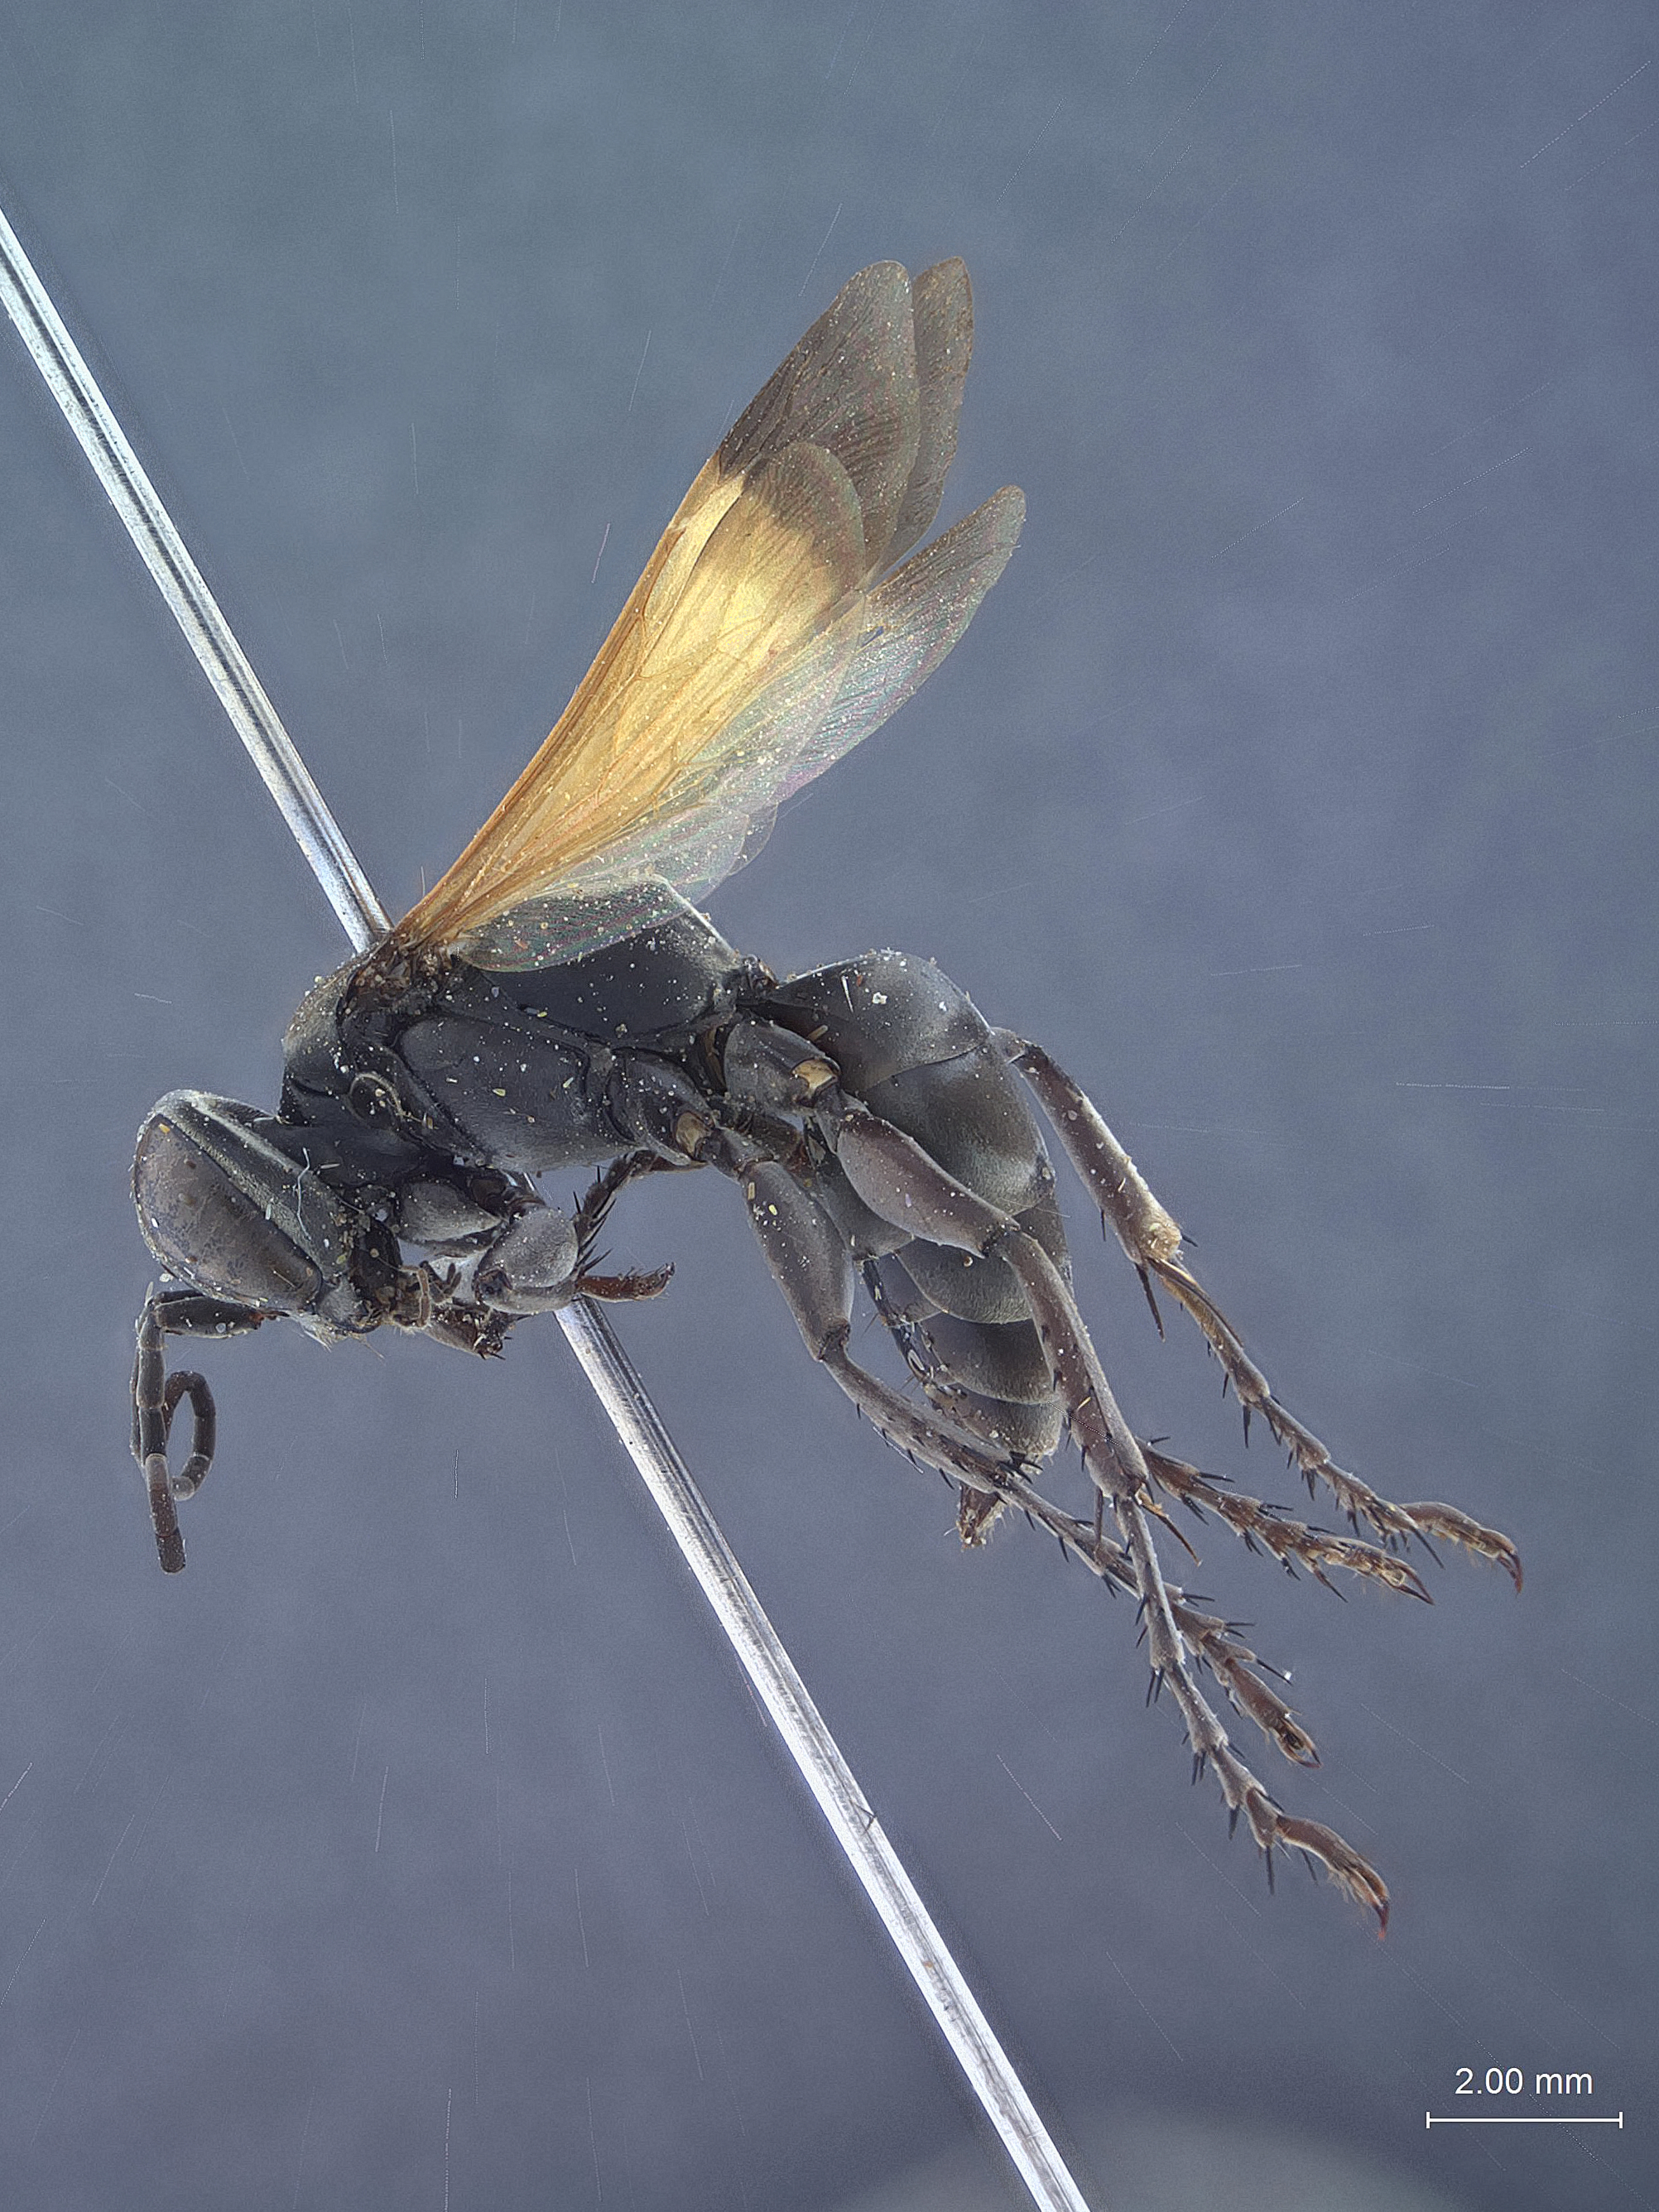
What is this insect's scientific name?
Liris partitus
